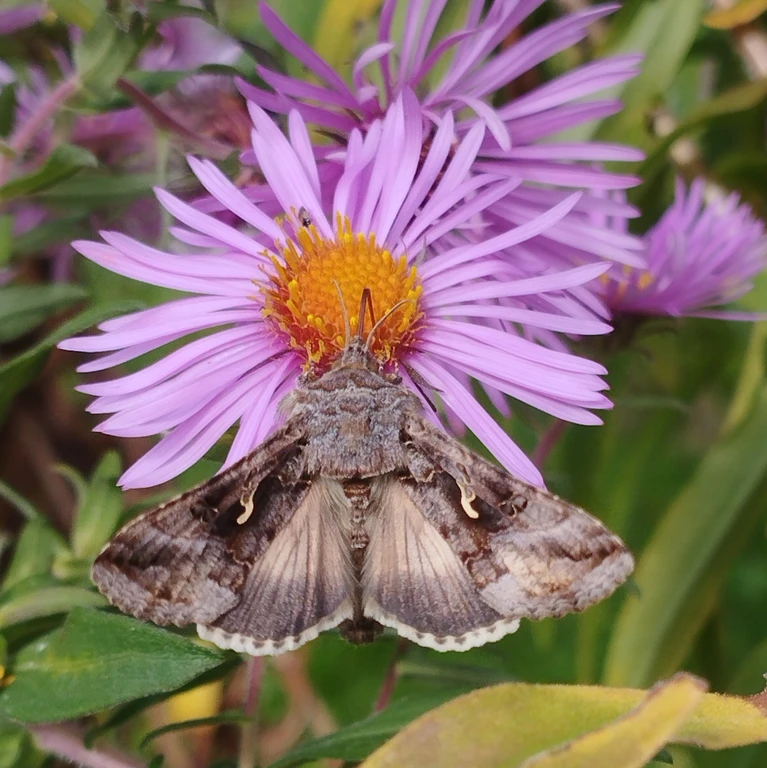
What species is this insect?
Autographa gamma
